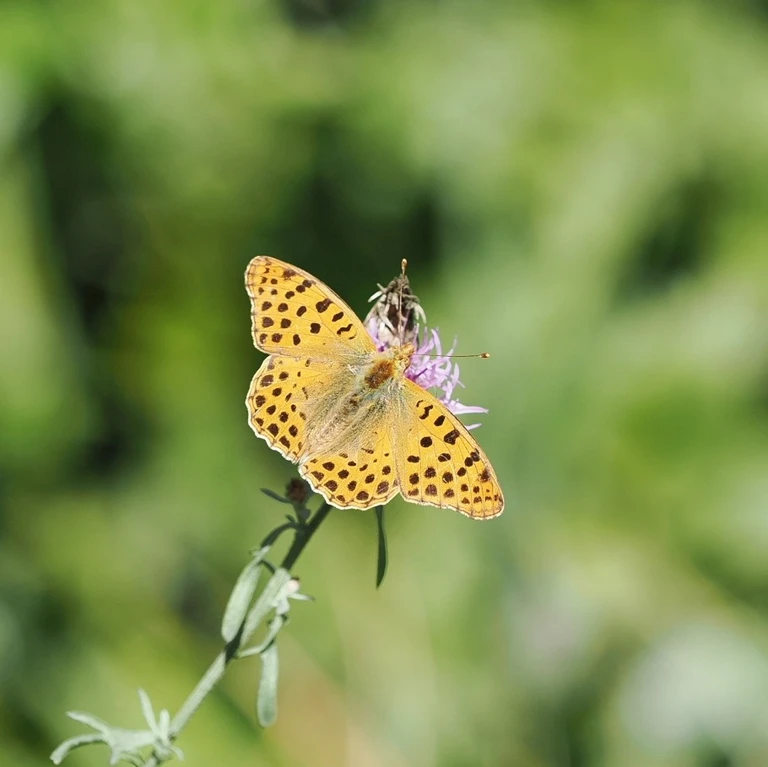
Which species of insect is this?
Issoria lathonia
